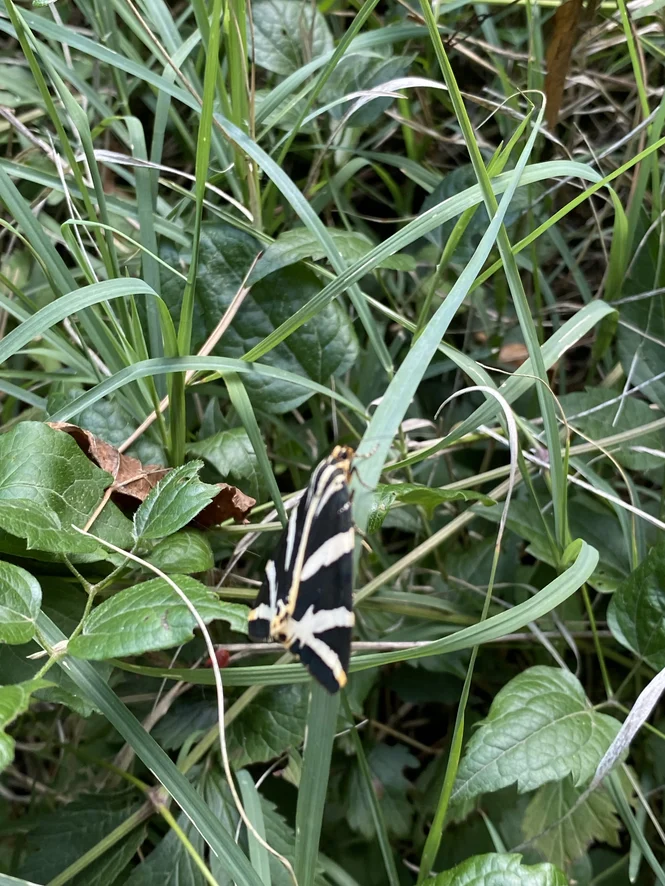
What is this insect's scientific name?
Euplagia quadripunctaria
